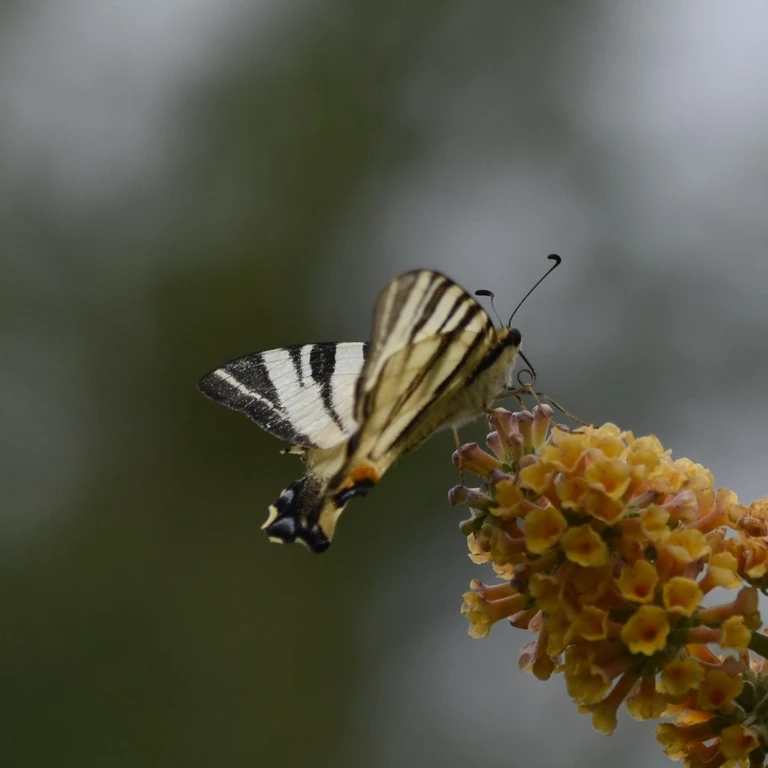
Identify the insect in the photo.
Iphiclides podalirius
